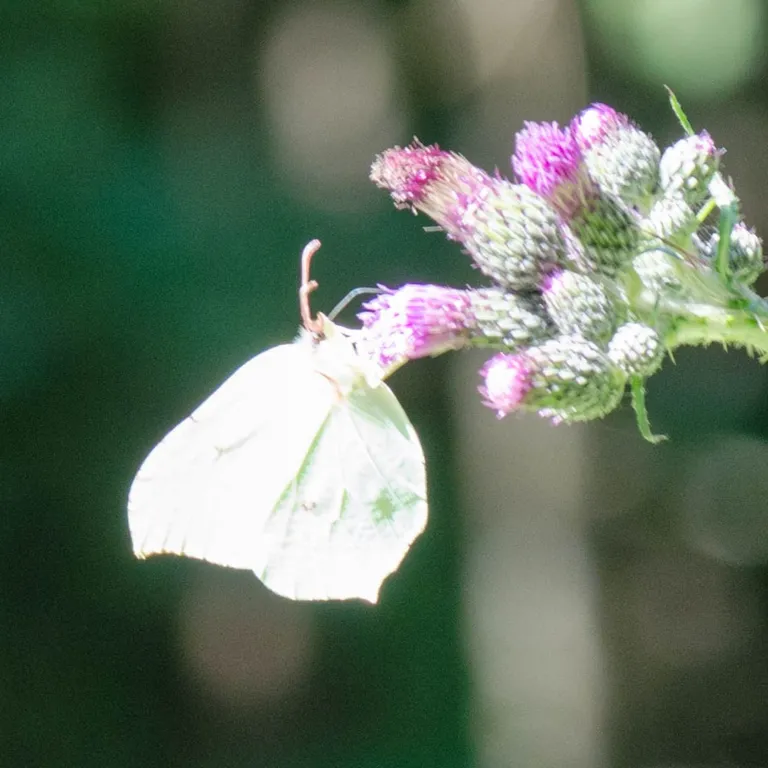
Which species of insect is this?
Gonepteryx rhamni
